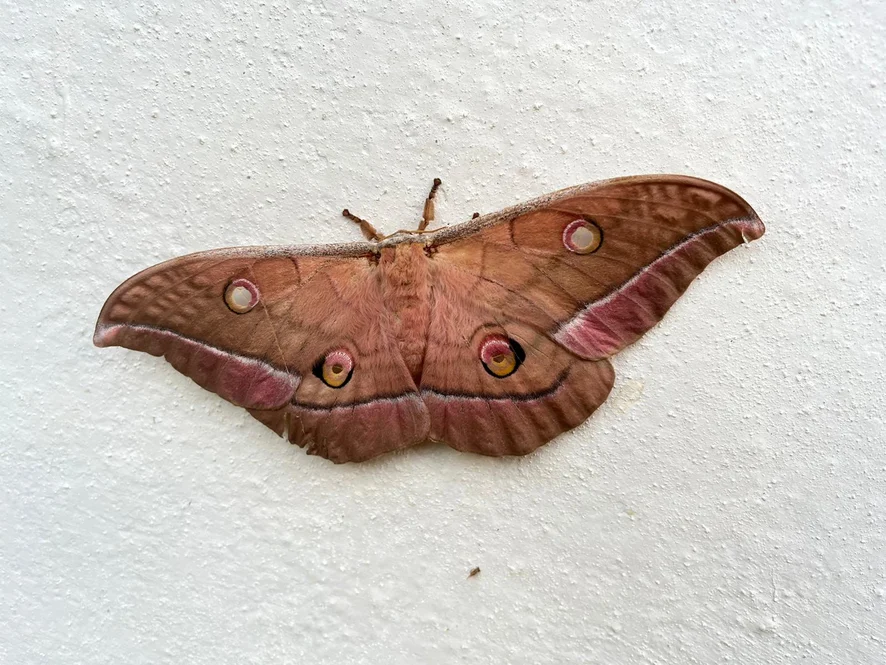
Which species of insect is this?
Antheraea yamamai
